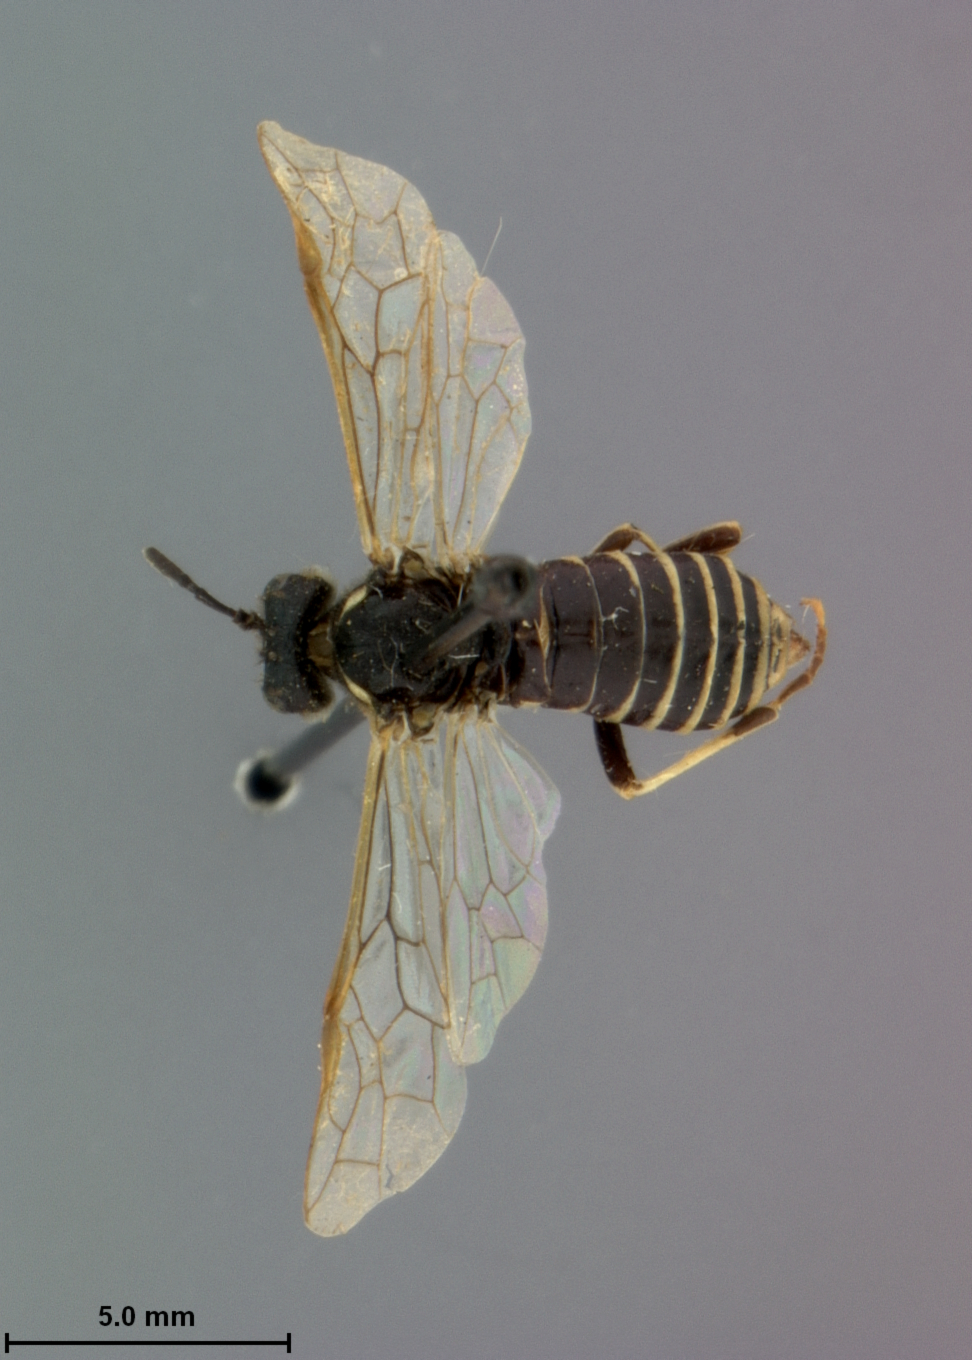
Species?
Tenthredo anomocerus
